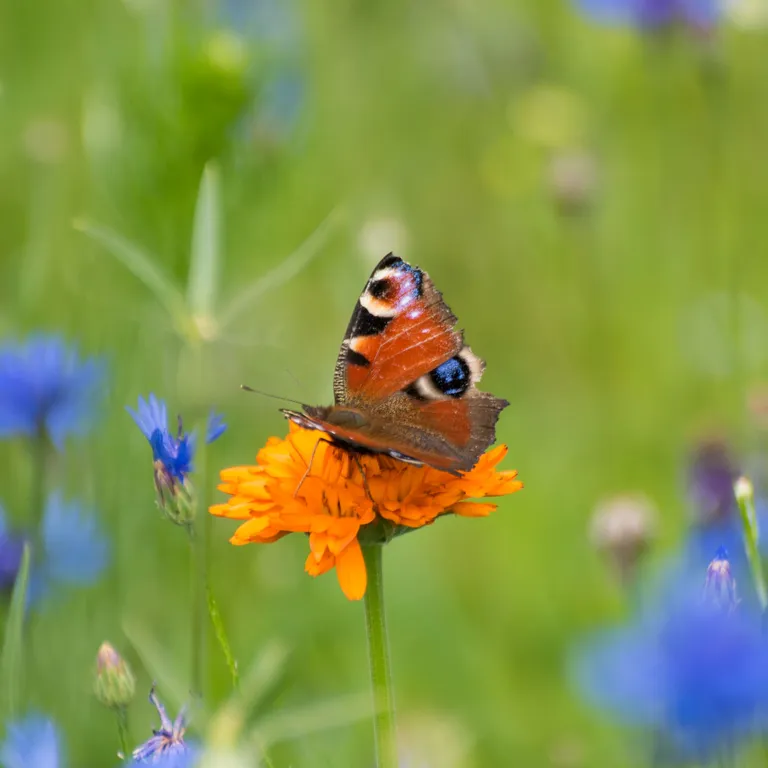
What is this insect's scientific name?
Aglais io
